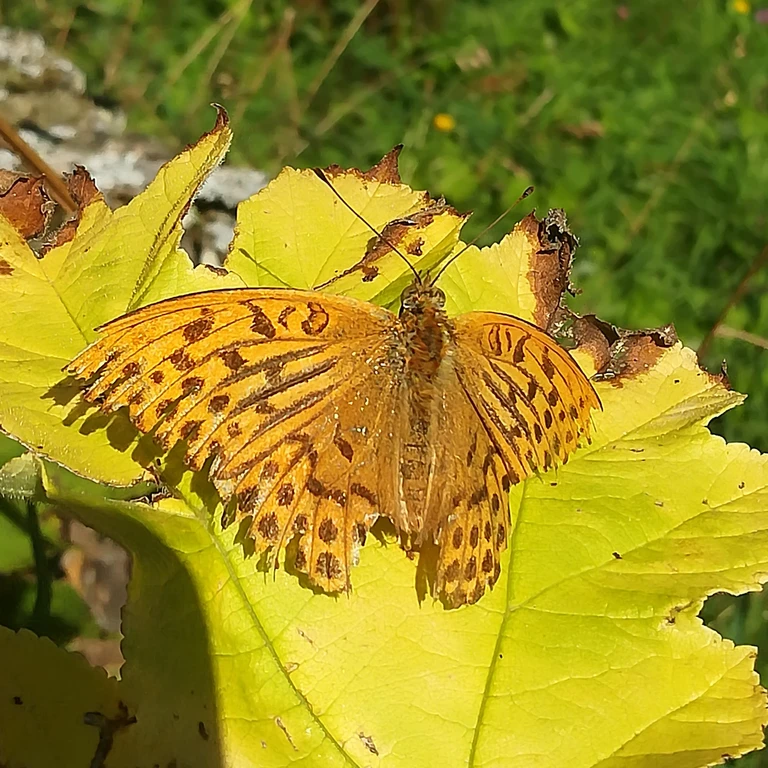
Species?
Argynnis paphia
